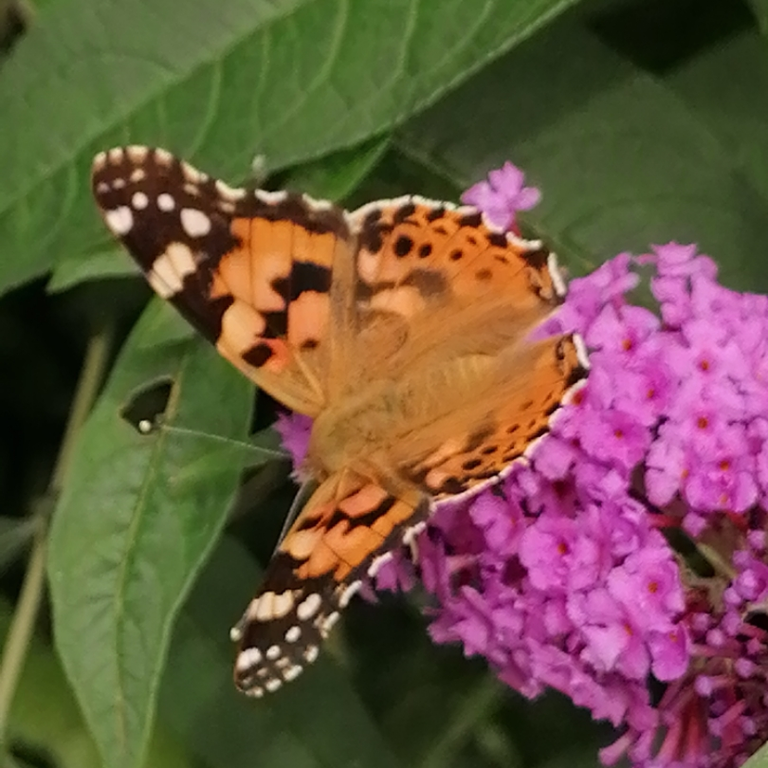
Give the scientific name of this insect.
Vanessa cardui
